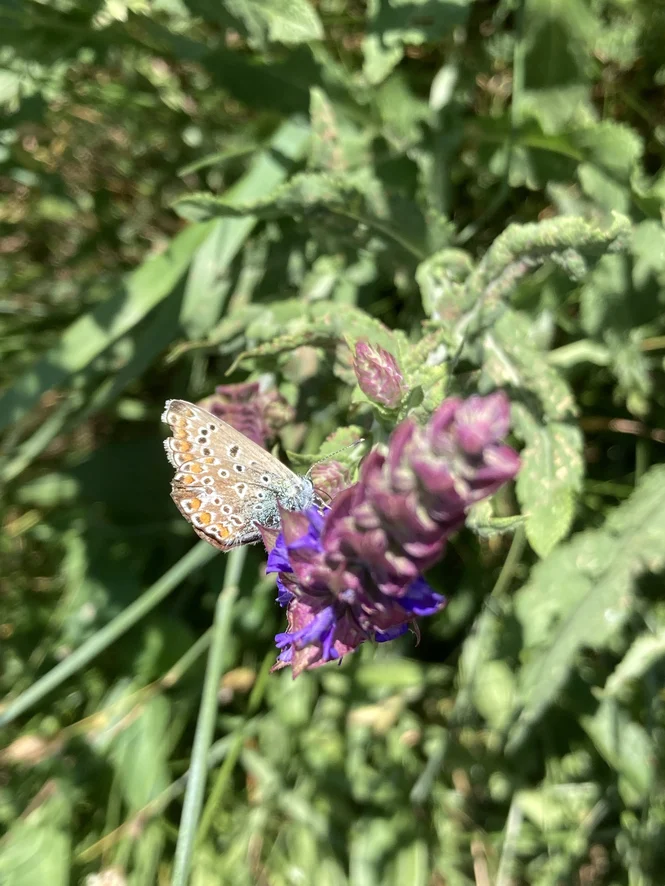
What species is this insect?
Polyommatus icarus
